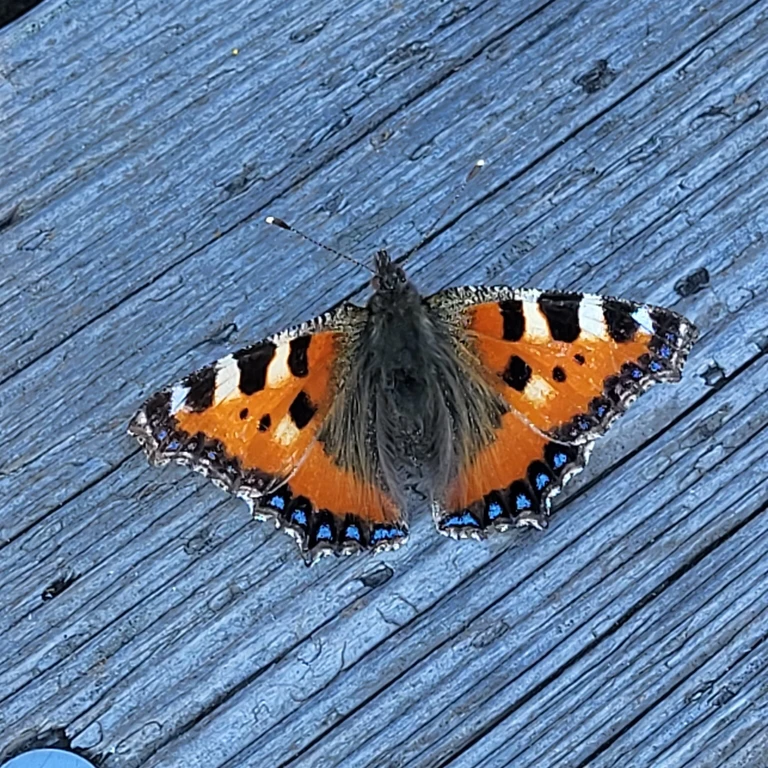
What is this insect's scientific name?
Aglais urticae
